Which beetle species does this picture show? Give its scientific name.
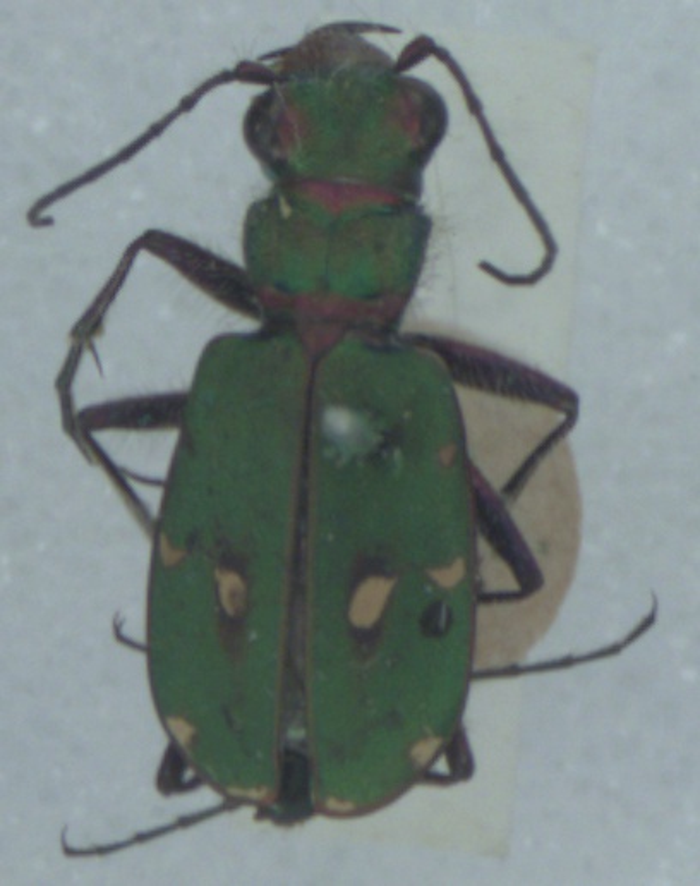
Cicindela campestris
